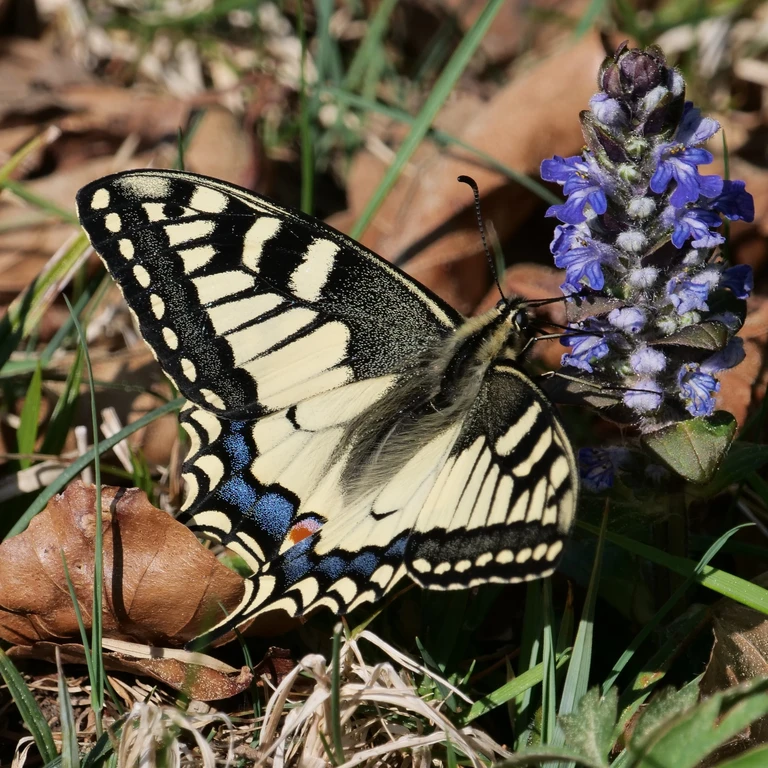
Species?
Papilio machaon
